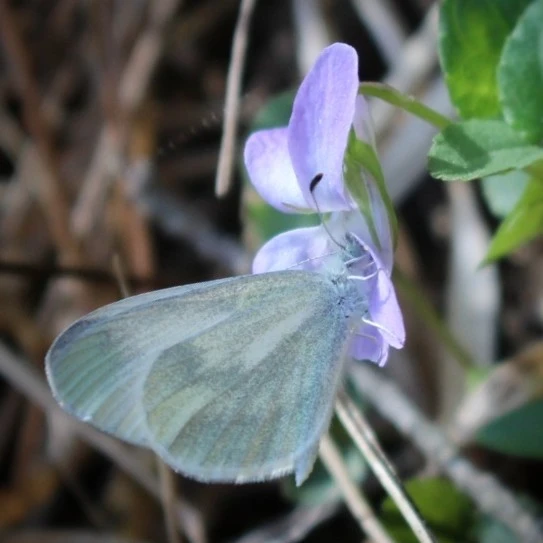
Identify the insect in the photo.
Leptidea sinapis/juvernica
